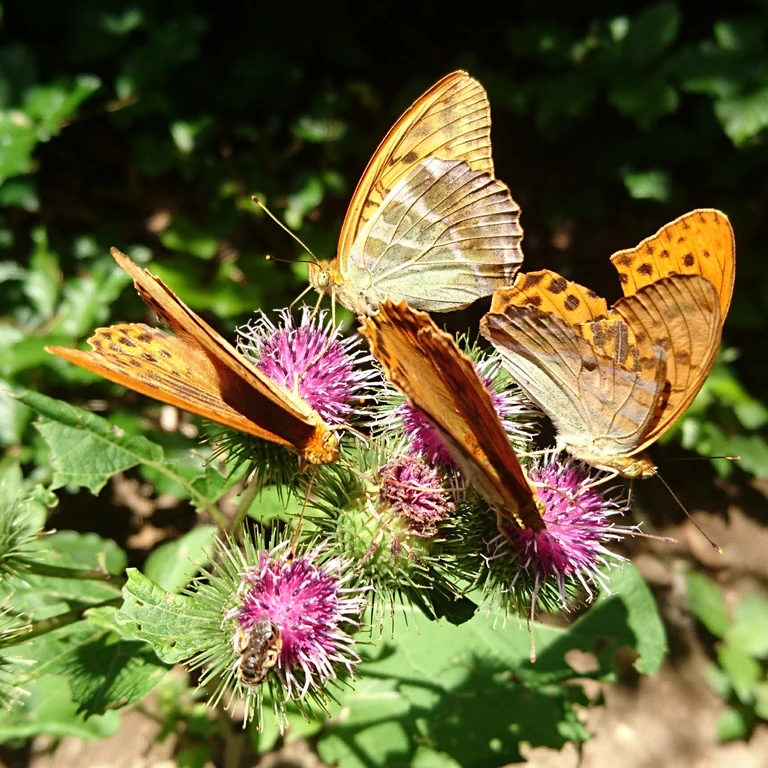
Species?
Argynnis paphia
